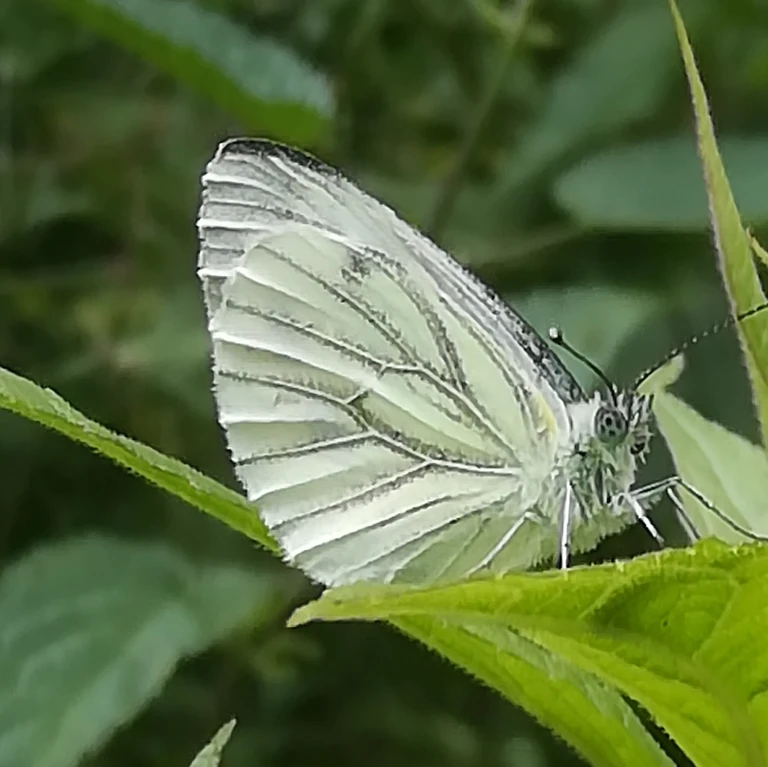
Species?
Pieris napi
